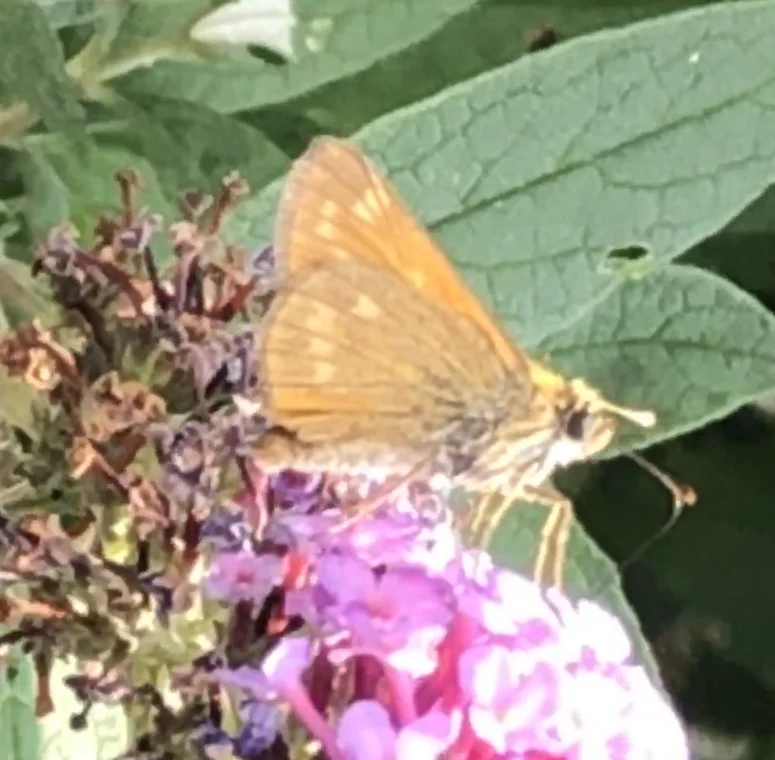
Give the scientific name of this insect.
Ochlodes sylvanus (also Ochlodes venata)
